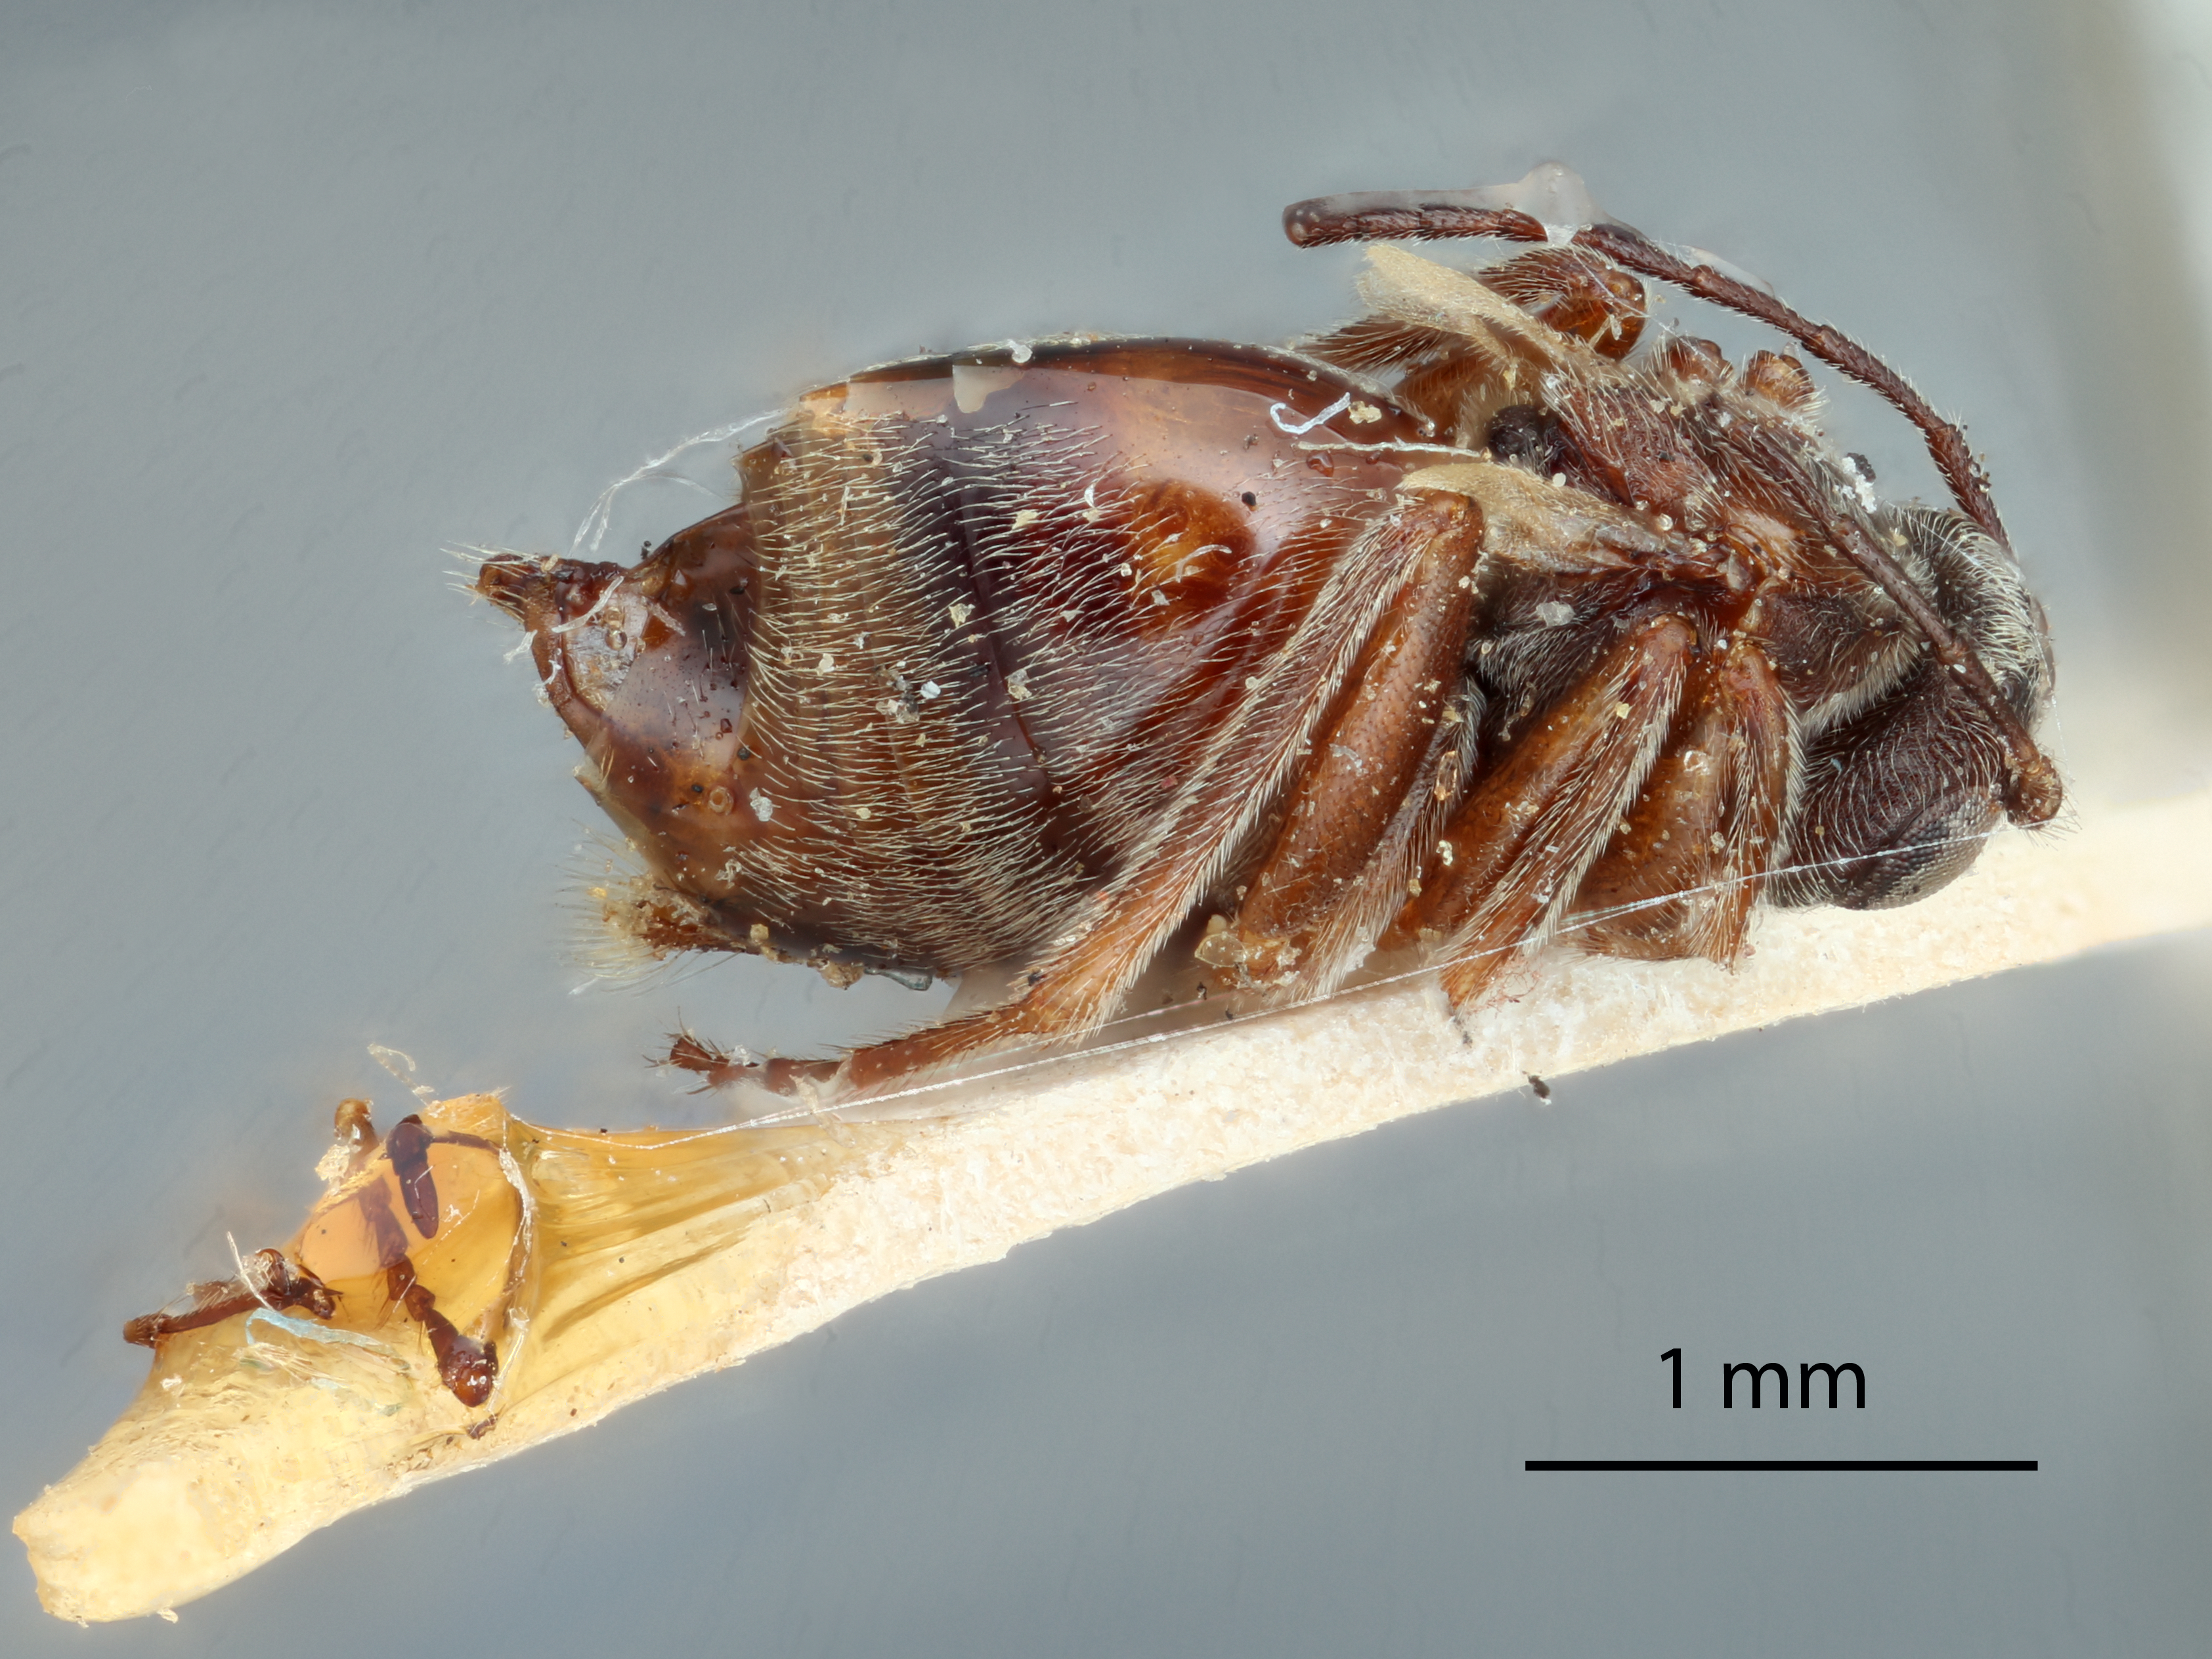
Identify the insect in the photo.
Acraspis undulata
